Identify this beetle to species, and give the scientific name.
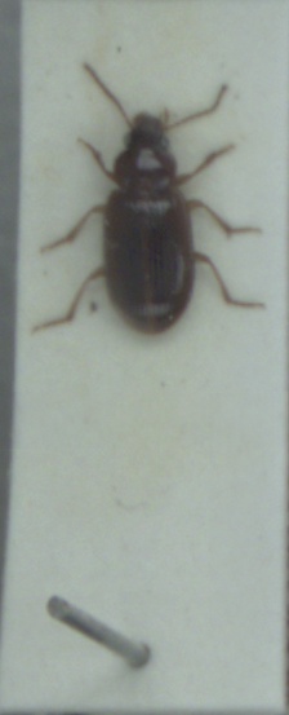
Bradycellus verbasci
